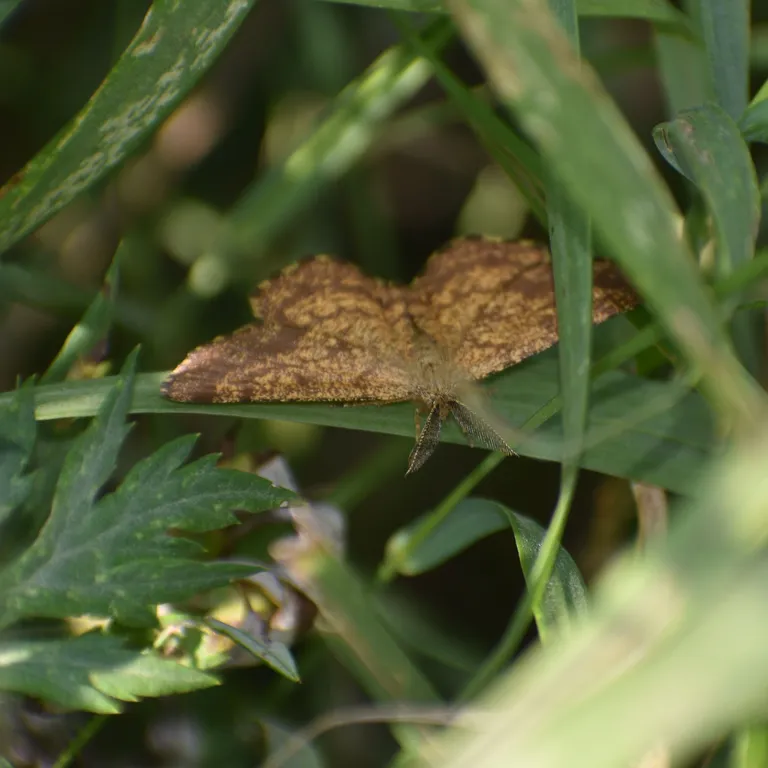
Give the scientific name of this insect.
Ematurga atomaria
